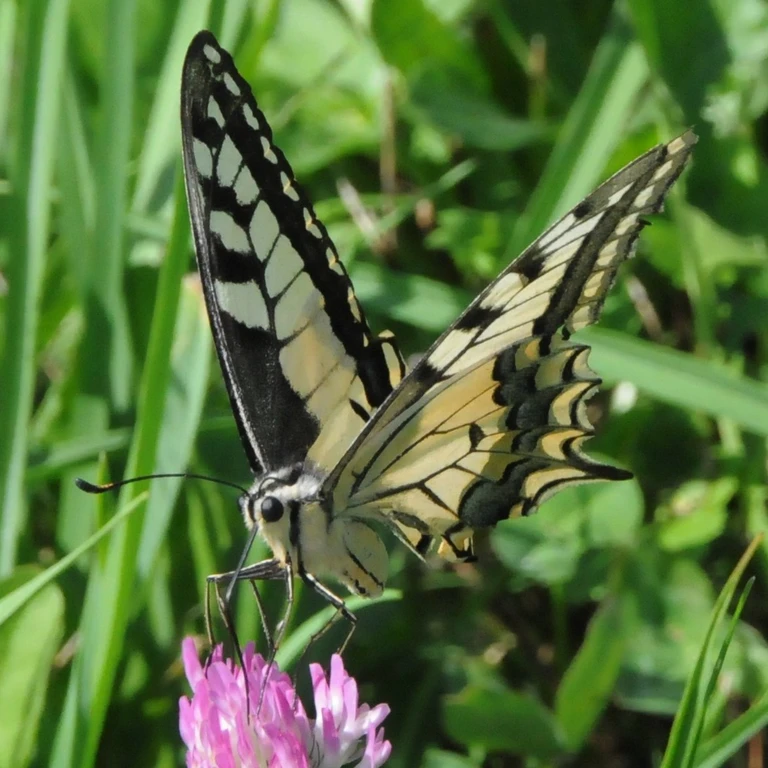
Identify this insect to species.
Papilio machaon
